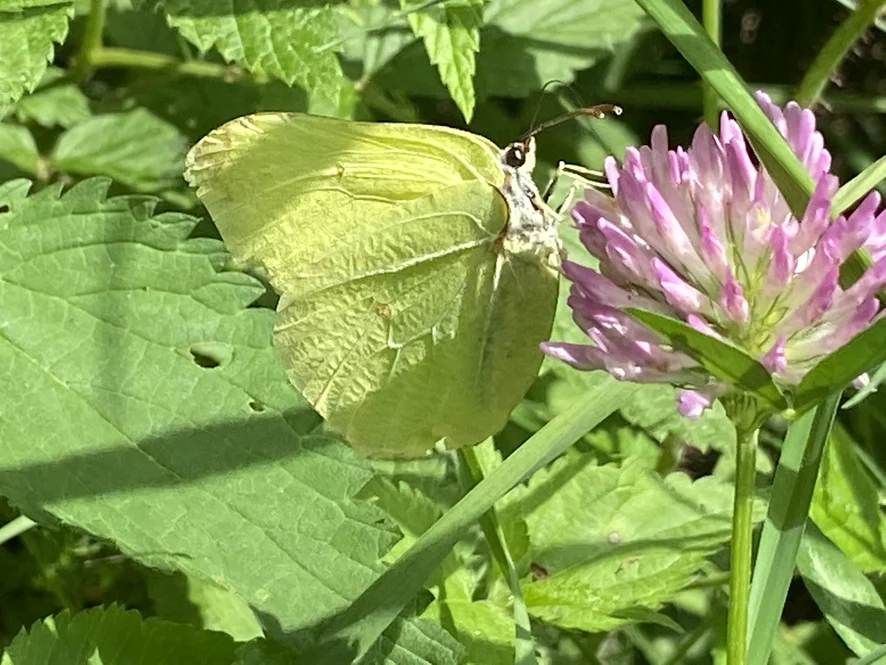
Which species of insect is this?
Gonepteryx rhamni
